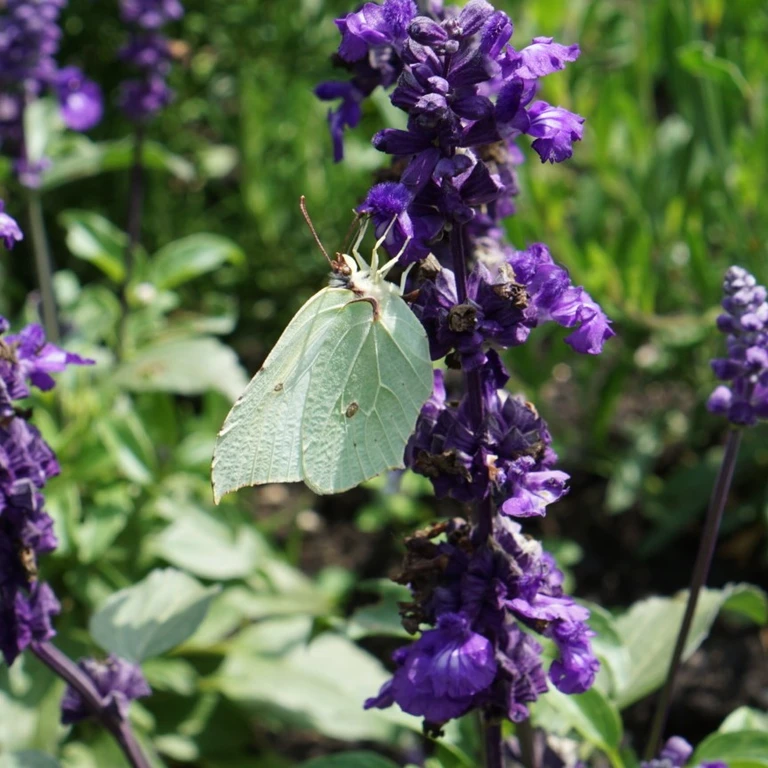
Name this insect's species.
Gonepteryx rhamni
